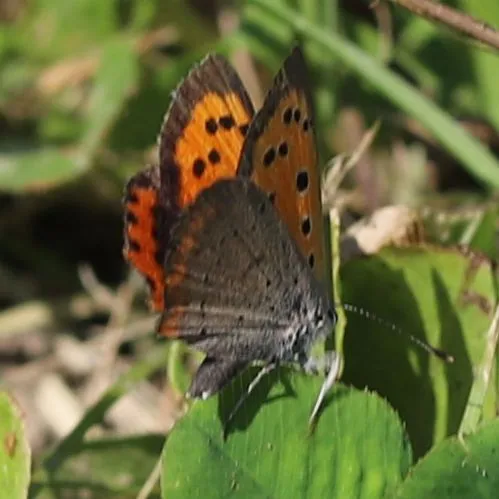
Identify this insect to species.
Lycaena phlaeas
